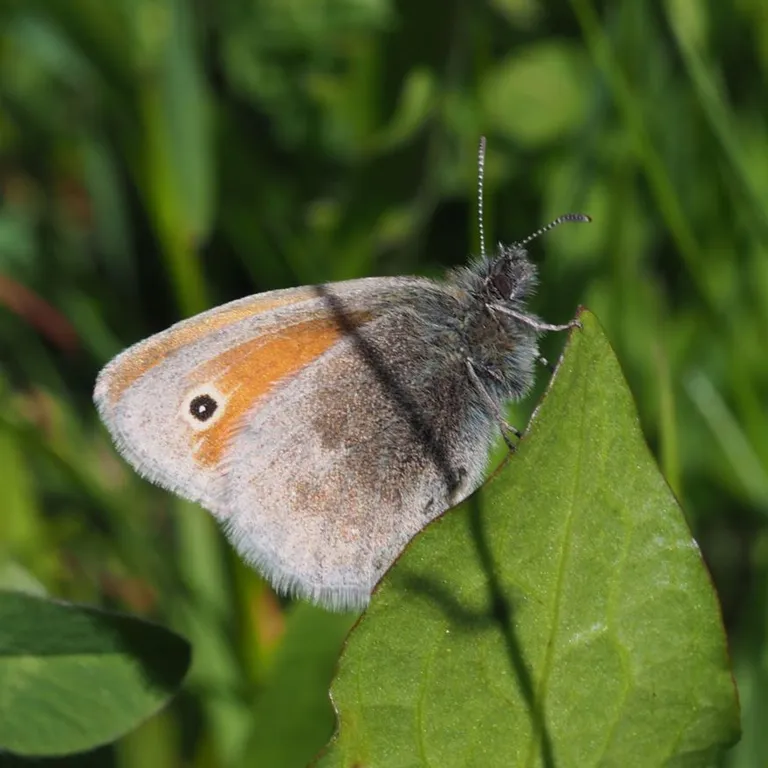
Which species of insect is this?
Coenonympha pamphilus
